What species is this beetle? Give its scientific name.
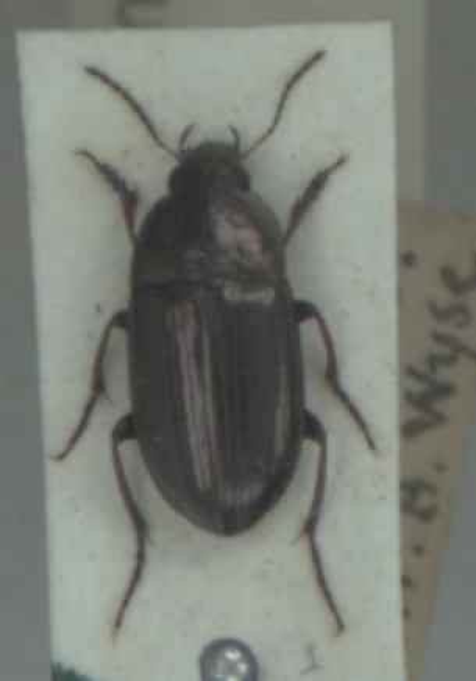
Amara aenea
